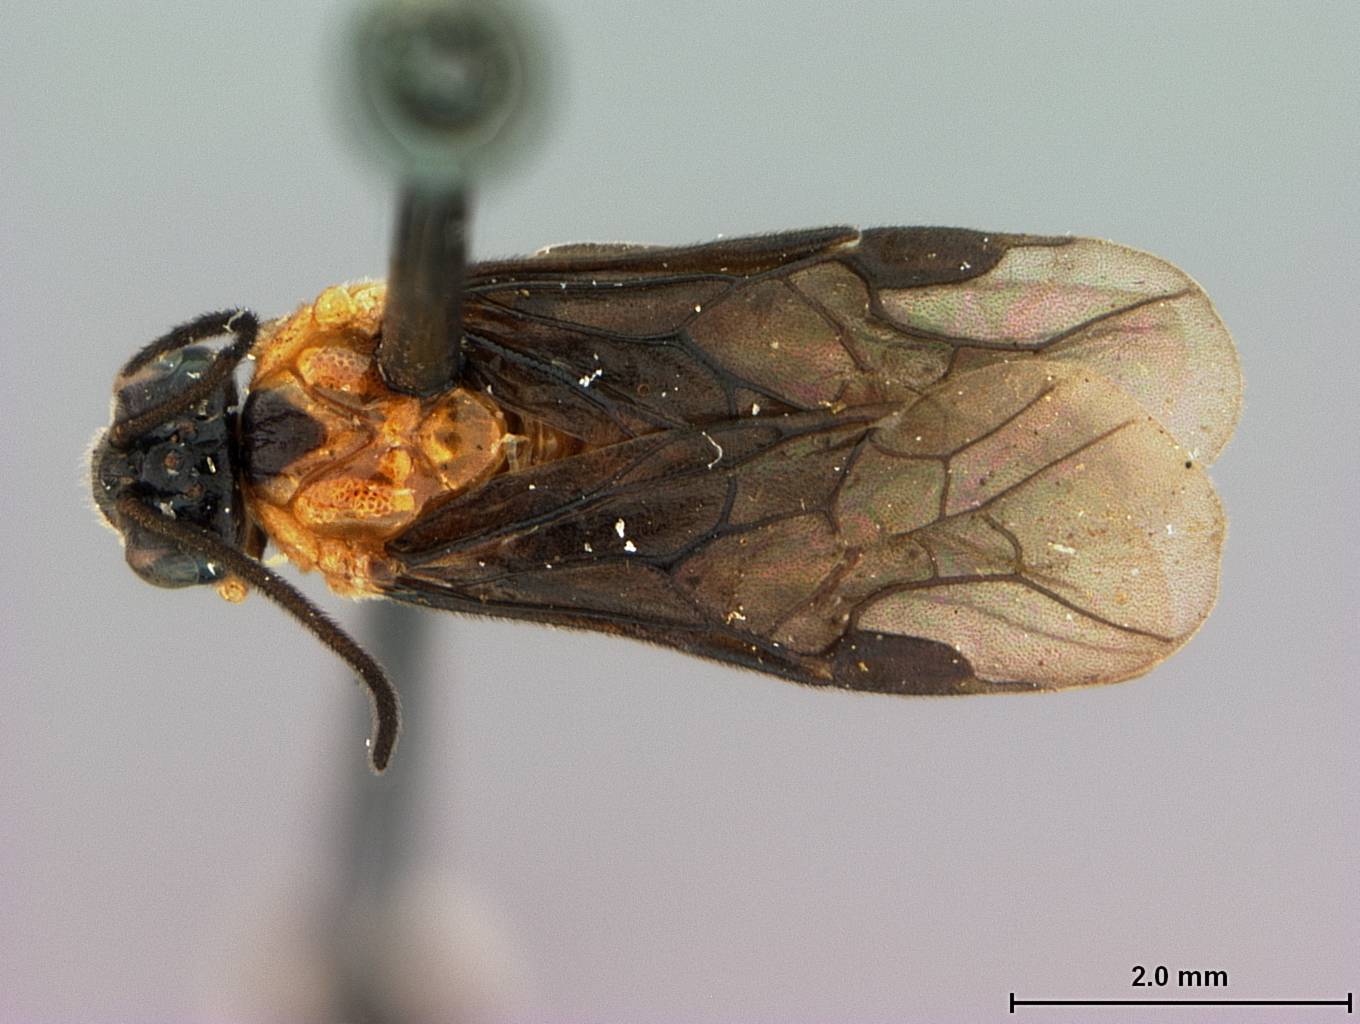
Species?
Sphacophilus holmus
